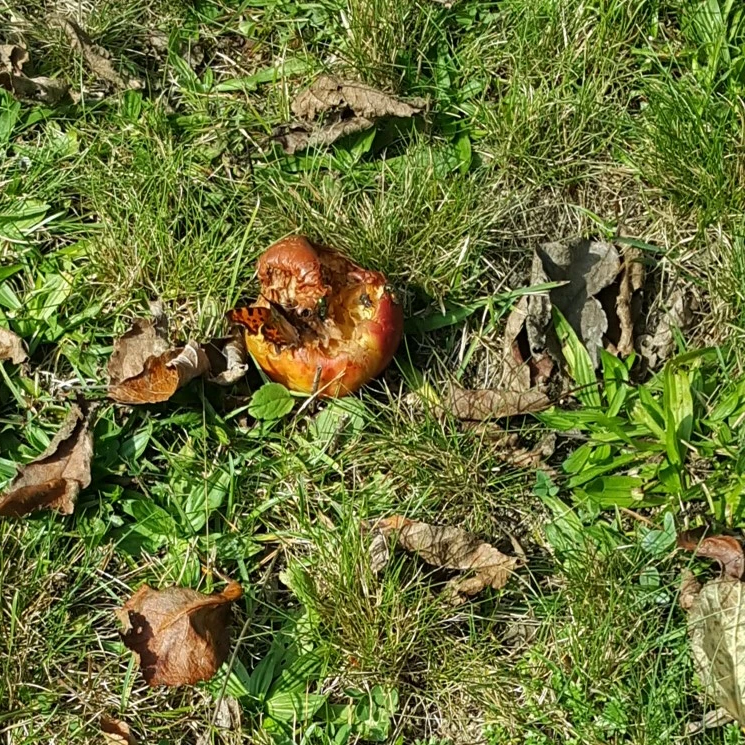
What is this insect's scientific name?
Polygonia c-album
